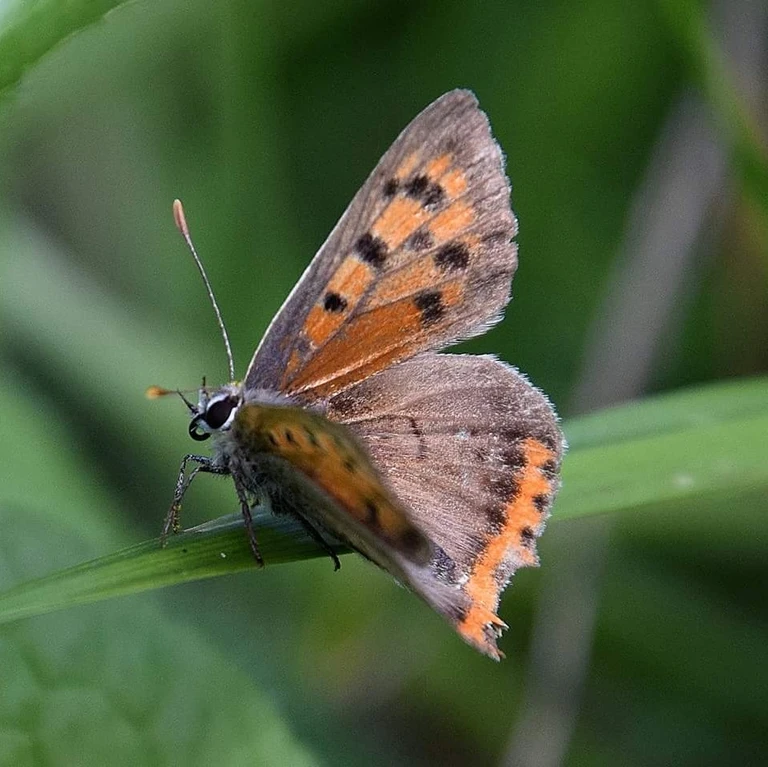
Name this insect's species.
Lycaena phlaeas
